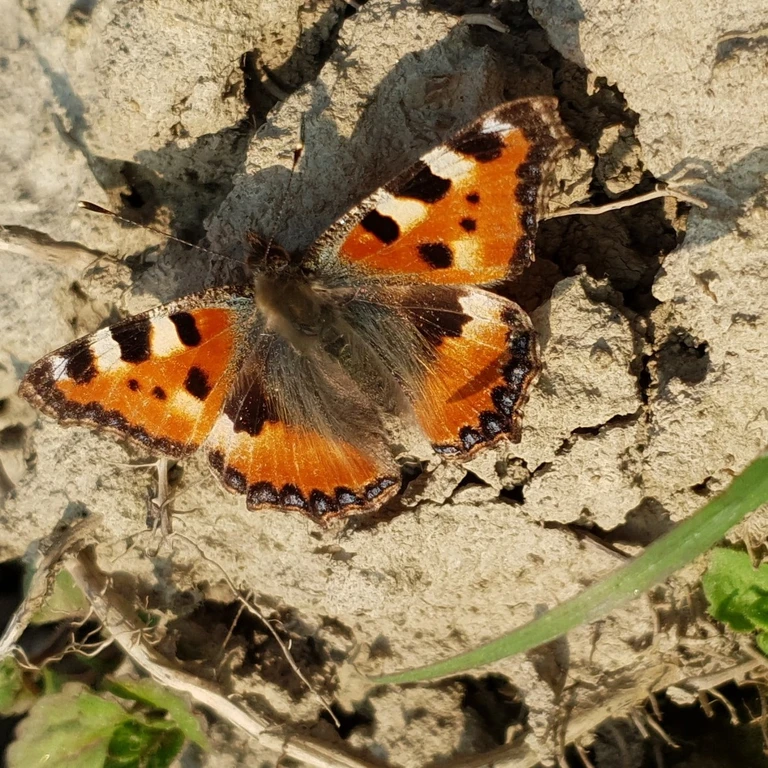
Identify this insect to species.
Aglais urticae
